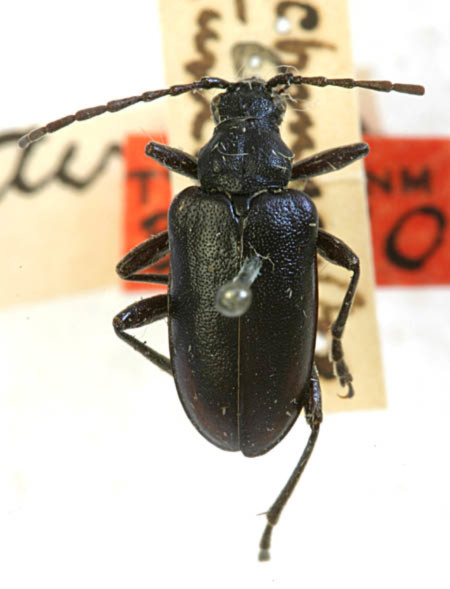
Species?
Brachysomida atra (also Brachysomida aterrima)
